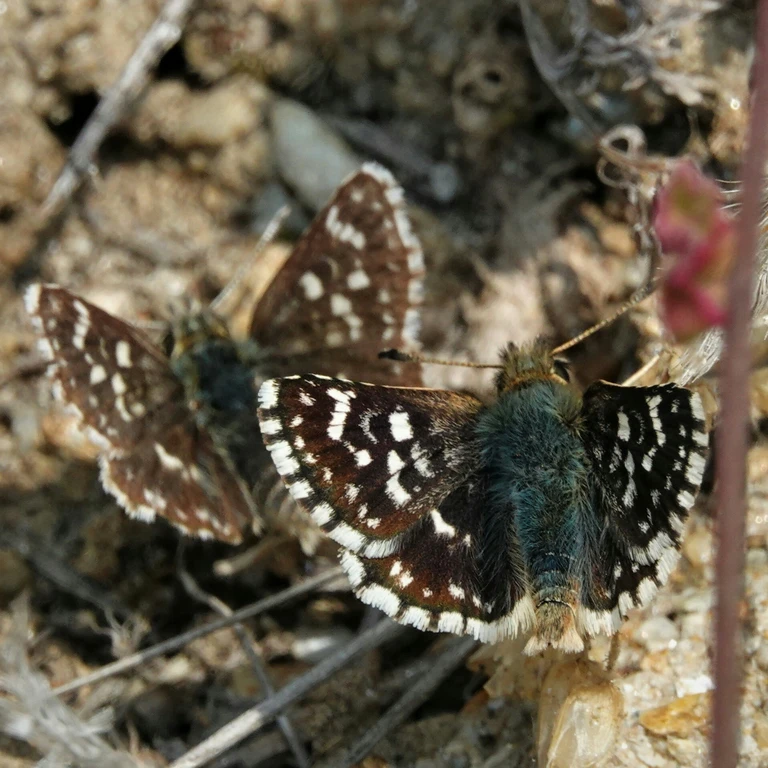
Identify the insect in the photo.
Spialia sertorius
